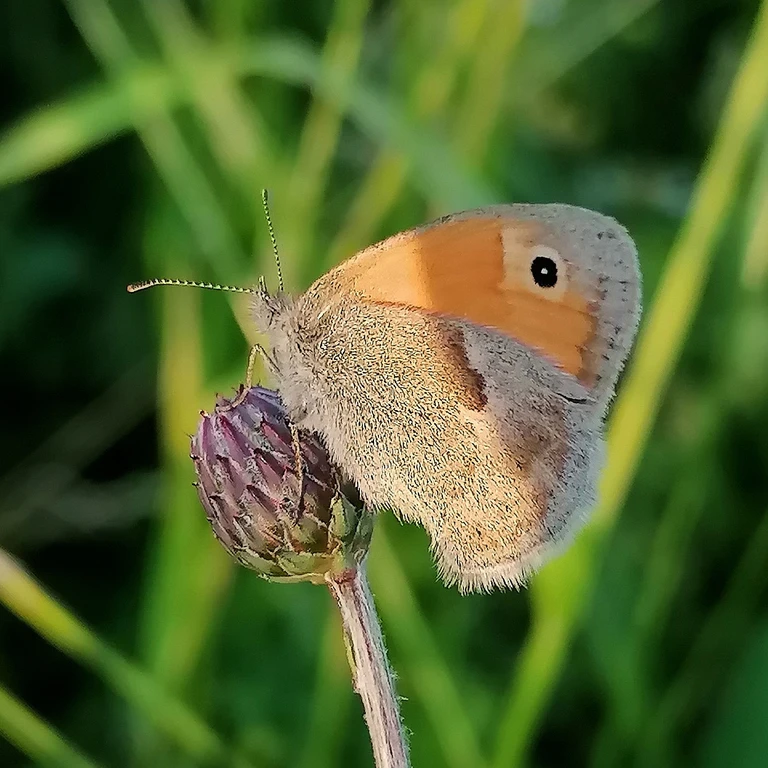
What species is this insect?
Coenonympha pamphilus
